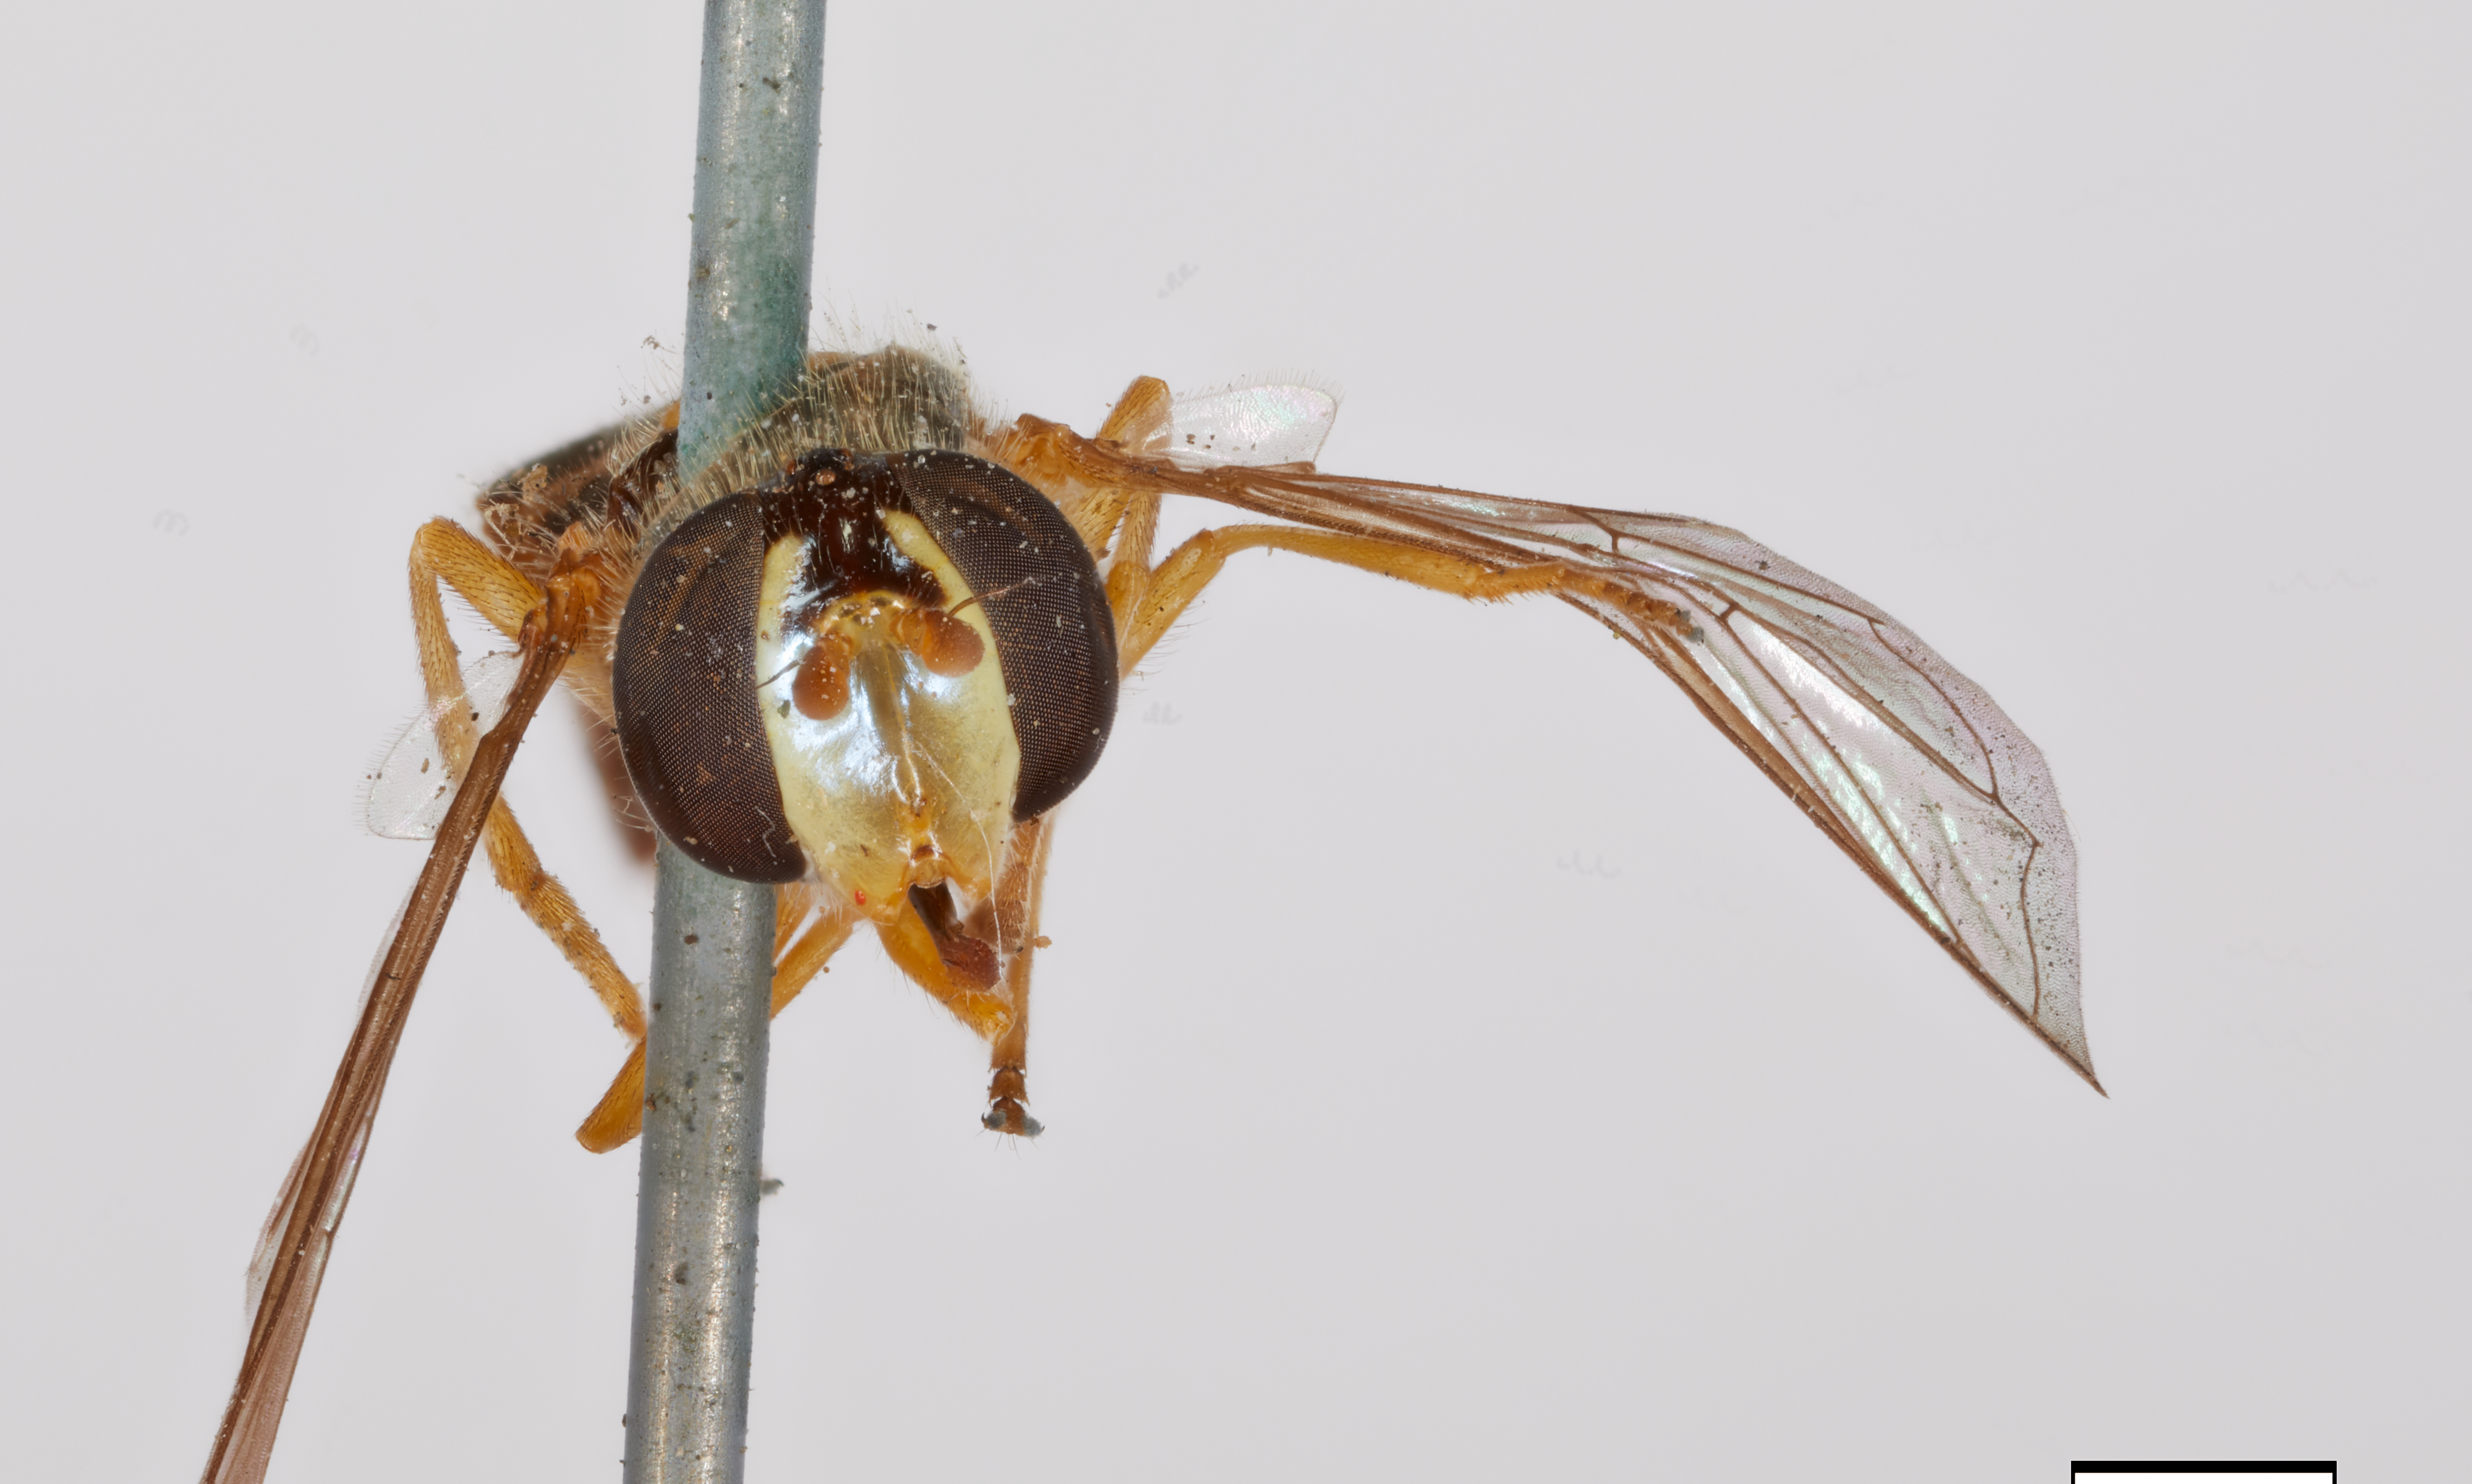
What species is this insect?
Sphaerophoria melanosa
